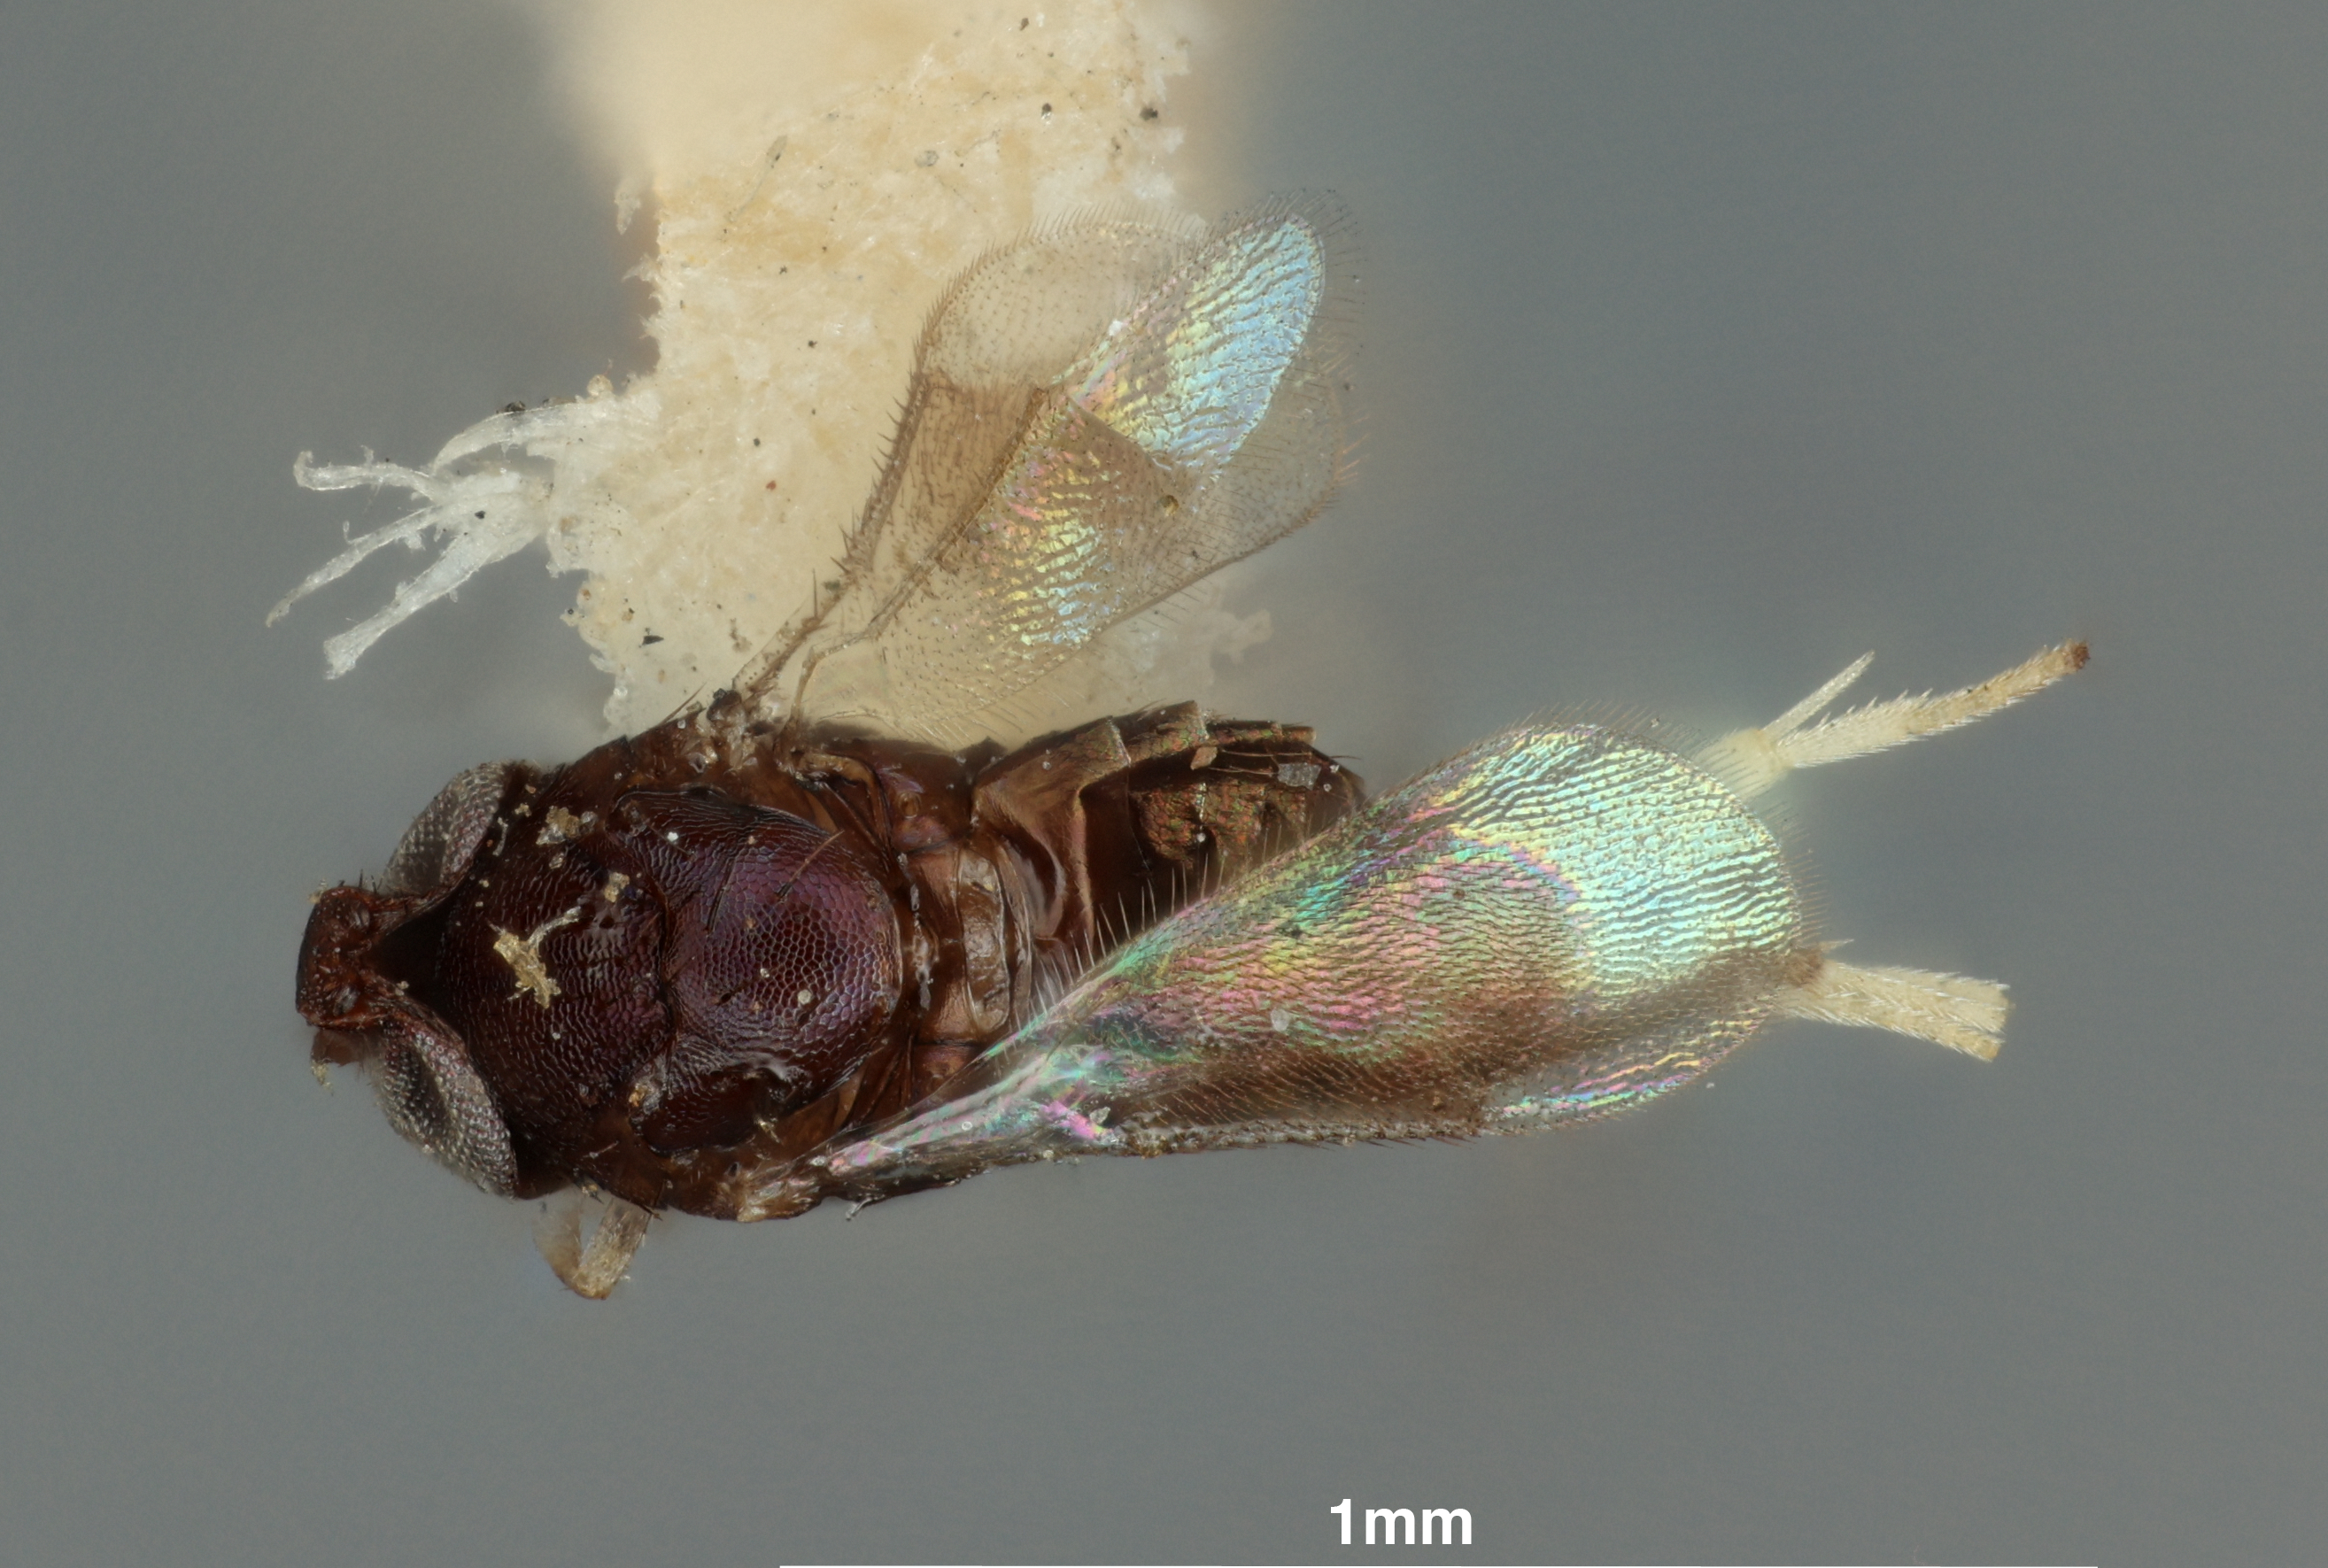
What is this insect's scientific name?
Aneristus ceroplastae
